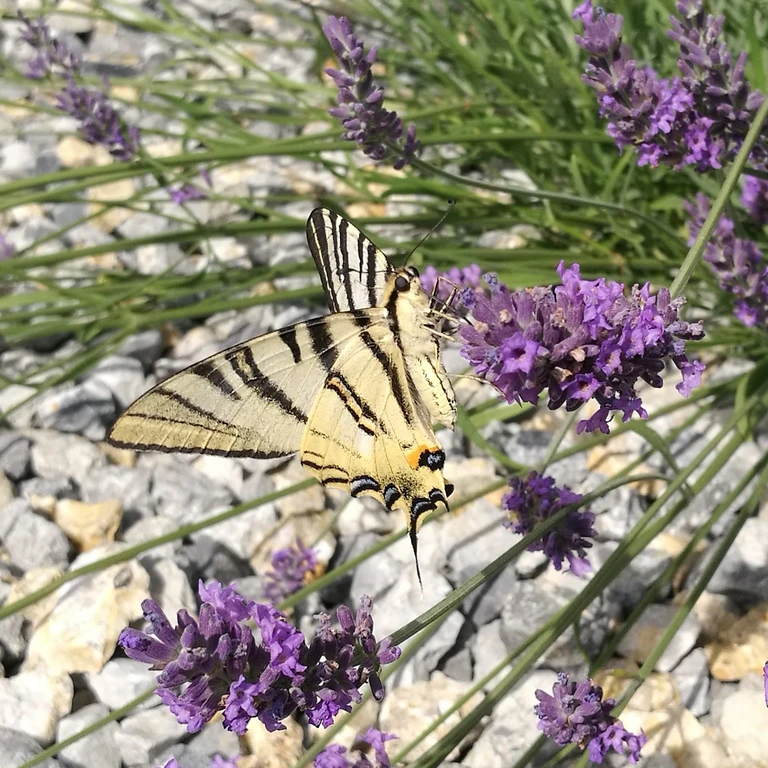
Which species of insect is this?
Iphiclides podalirius
